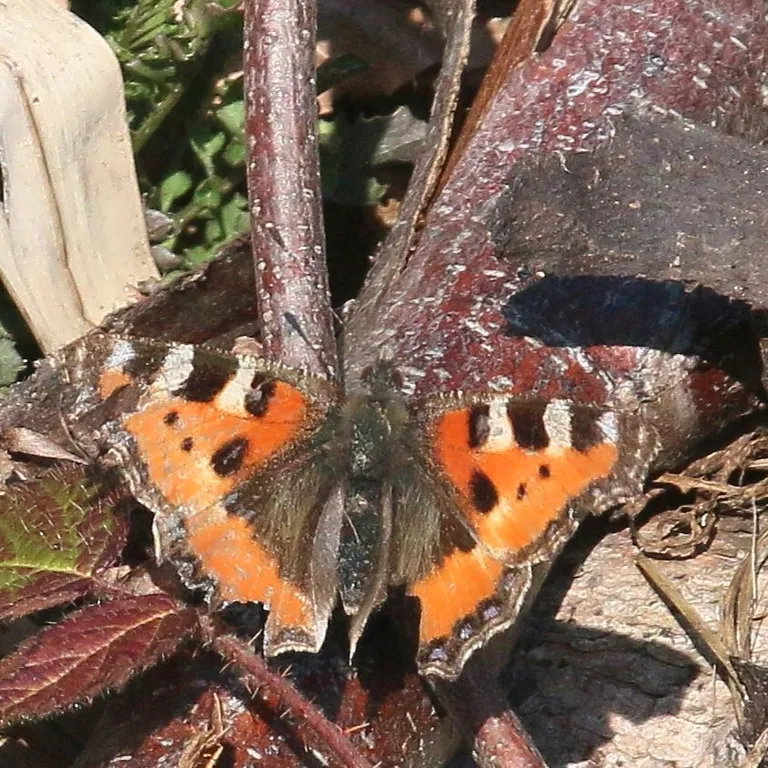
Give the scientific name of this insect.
Aglais urticae
